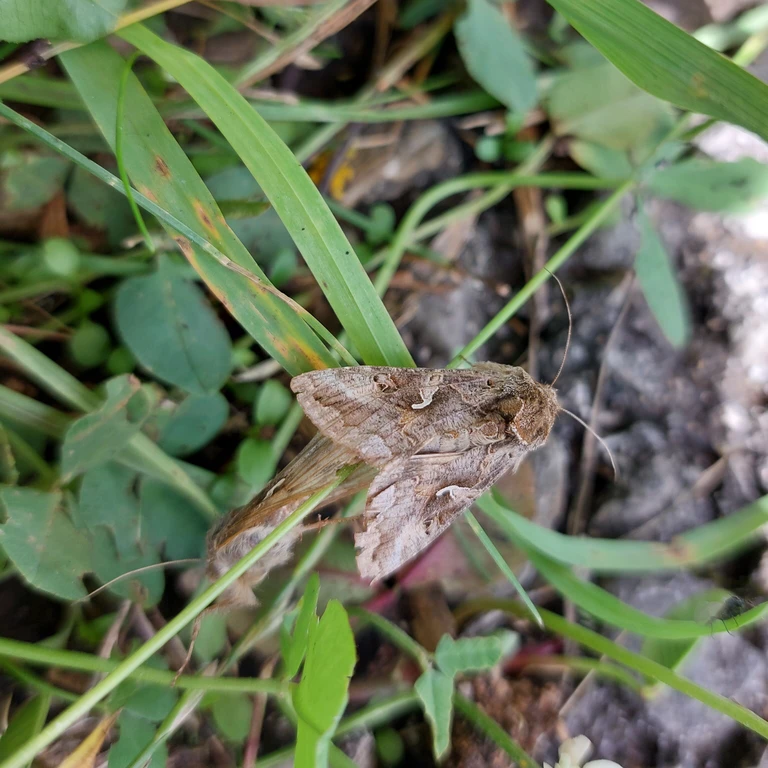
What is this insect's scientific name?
Autographa gamma
